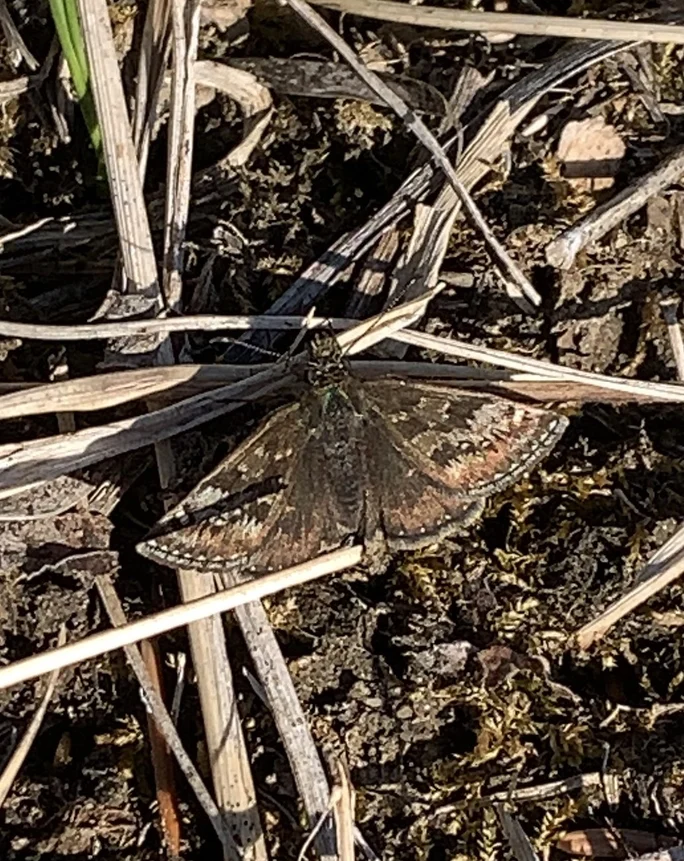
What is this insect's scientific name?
Erynnis tages
